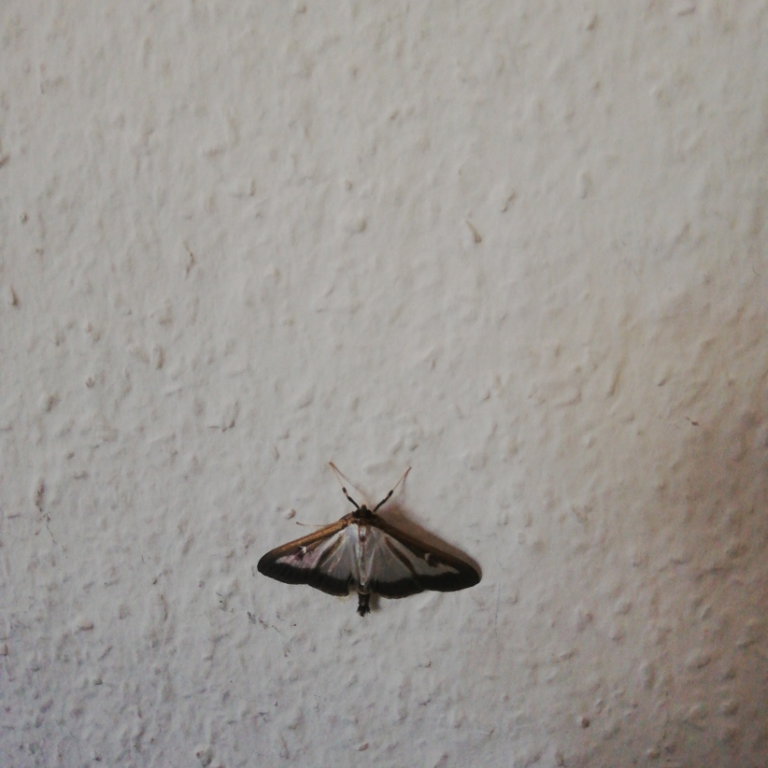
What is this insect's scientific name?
Cydalima perspectalis
